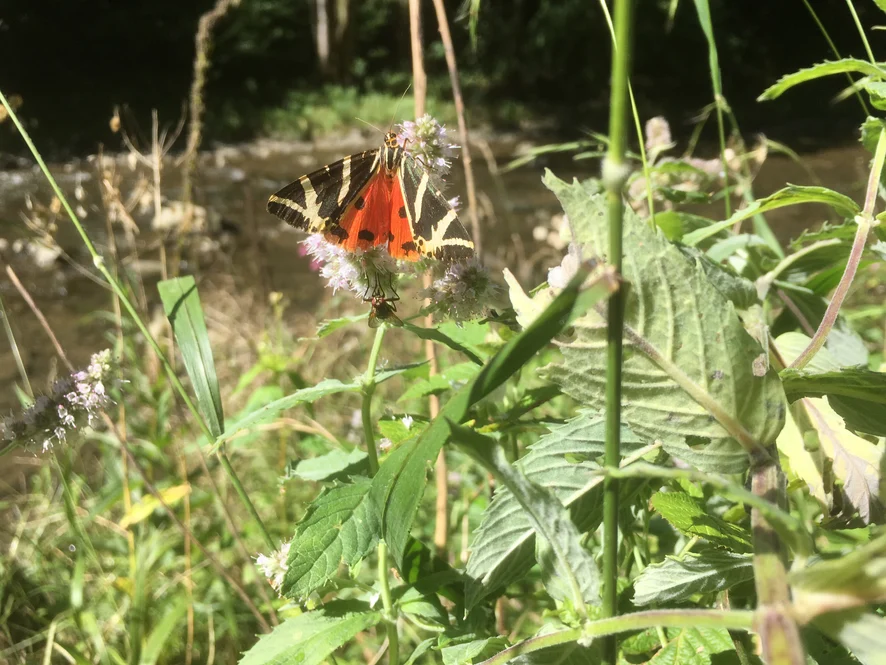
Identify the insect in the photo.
Euplagia quadripunctaria
